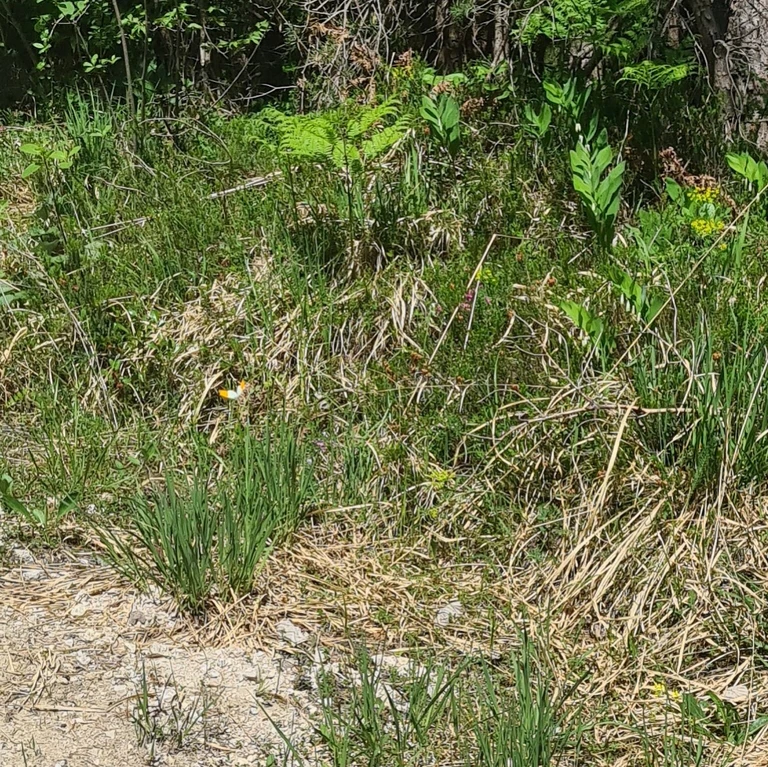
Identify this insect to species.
Anthocharis cardamines
